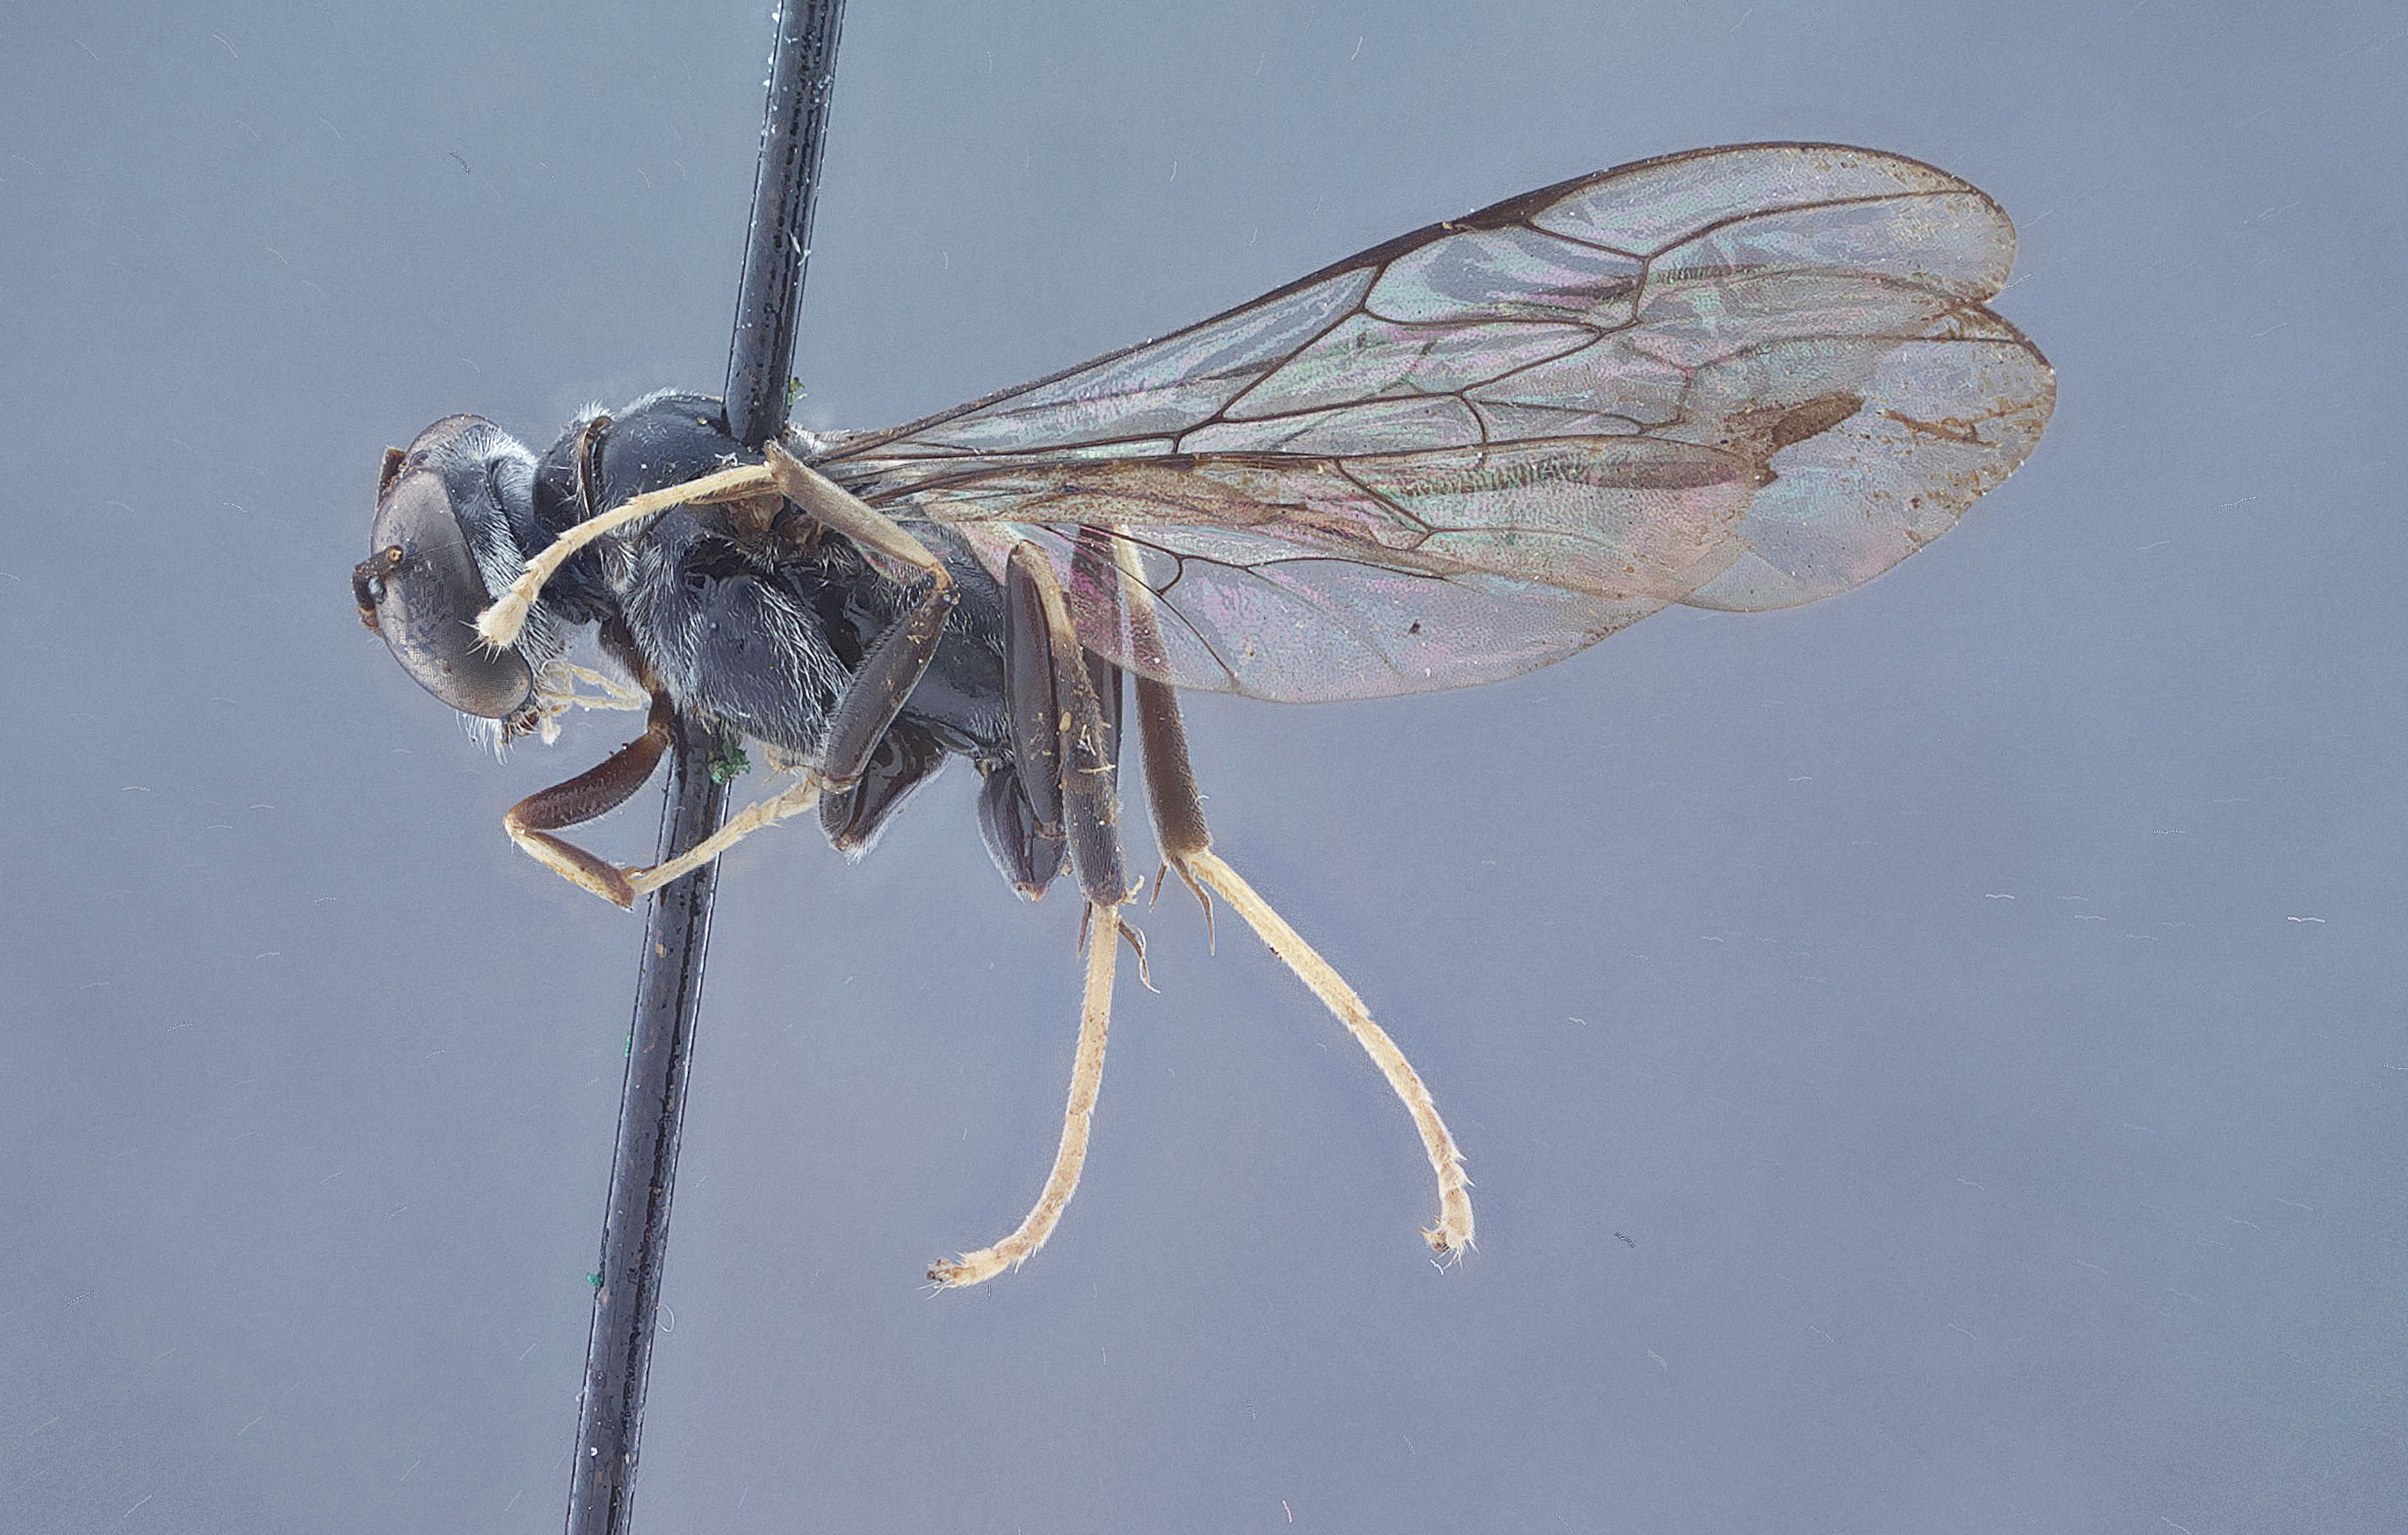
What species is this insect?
Trypoxylon compluvium
